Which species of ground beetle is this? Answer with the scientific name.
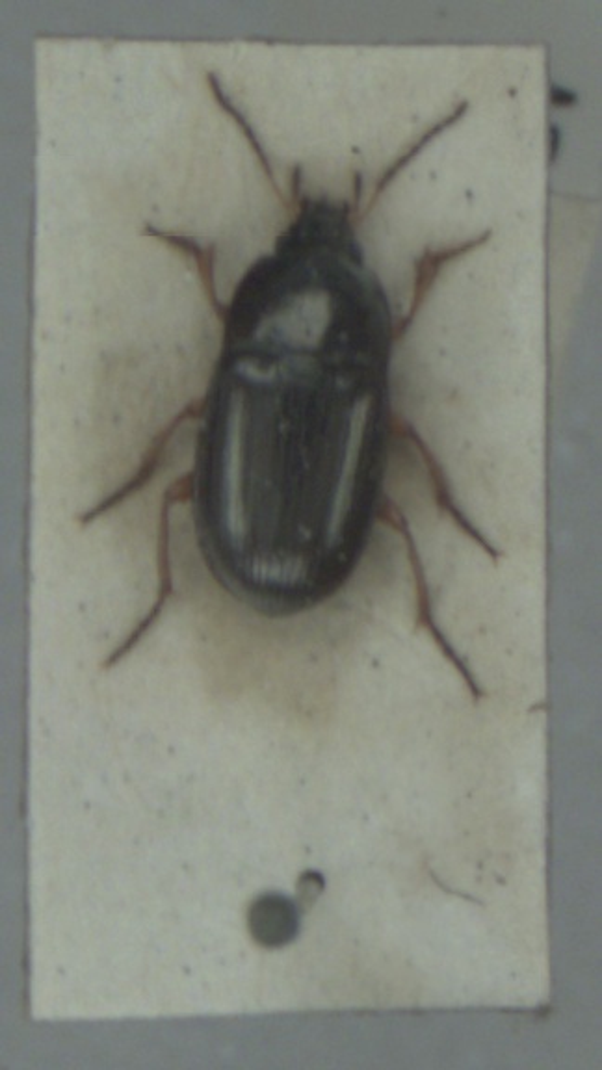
Amara familiaris
